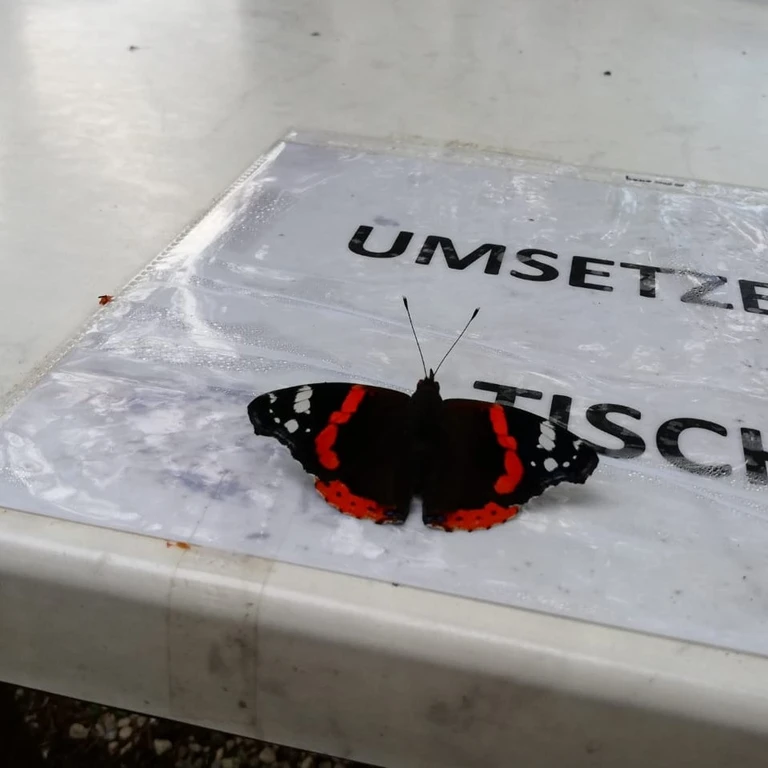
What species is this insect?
Vanessa atalanta
